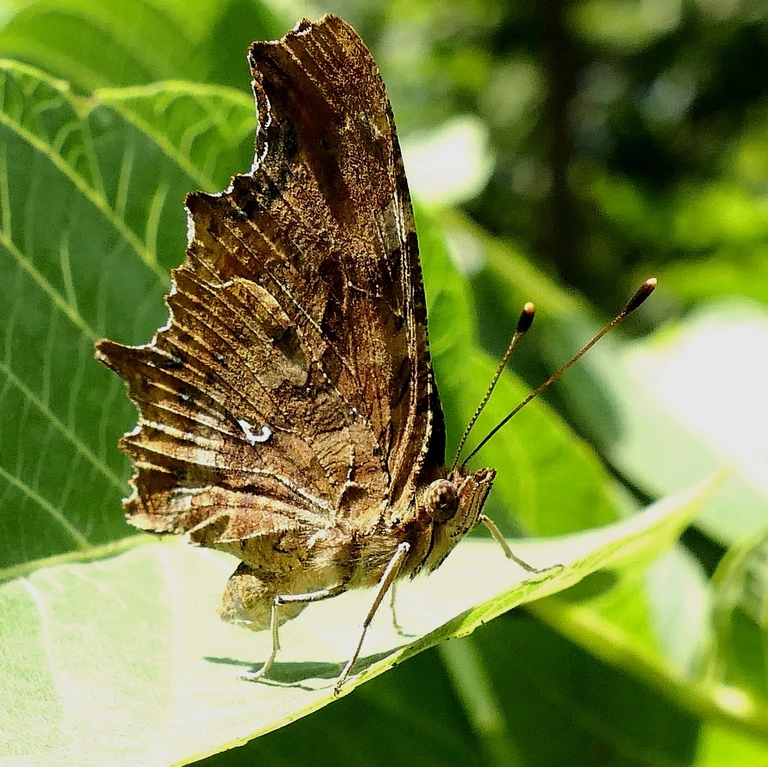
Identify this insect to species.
Polygonia c-album
